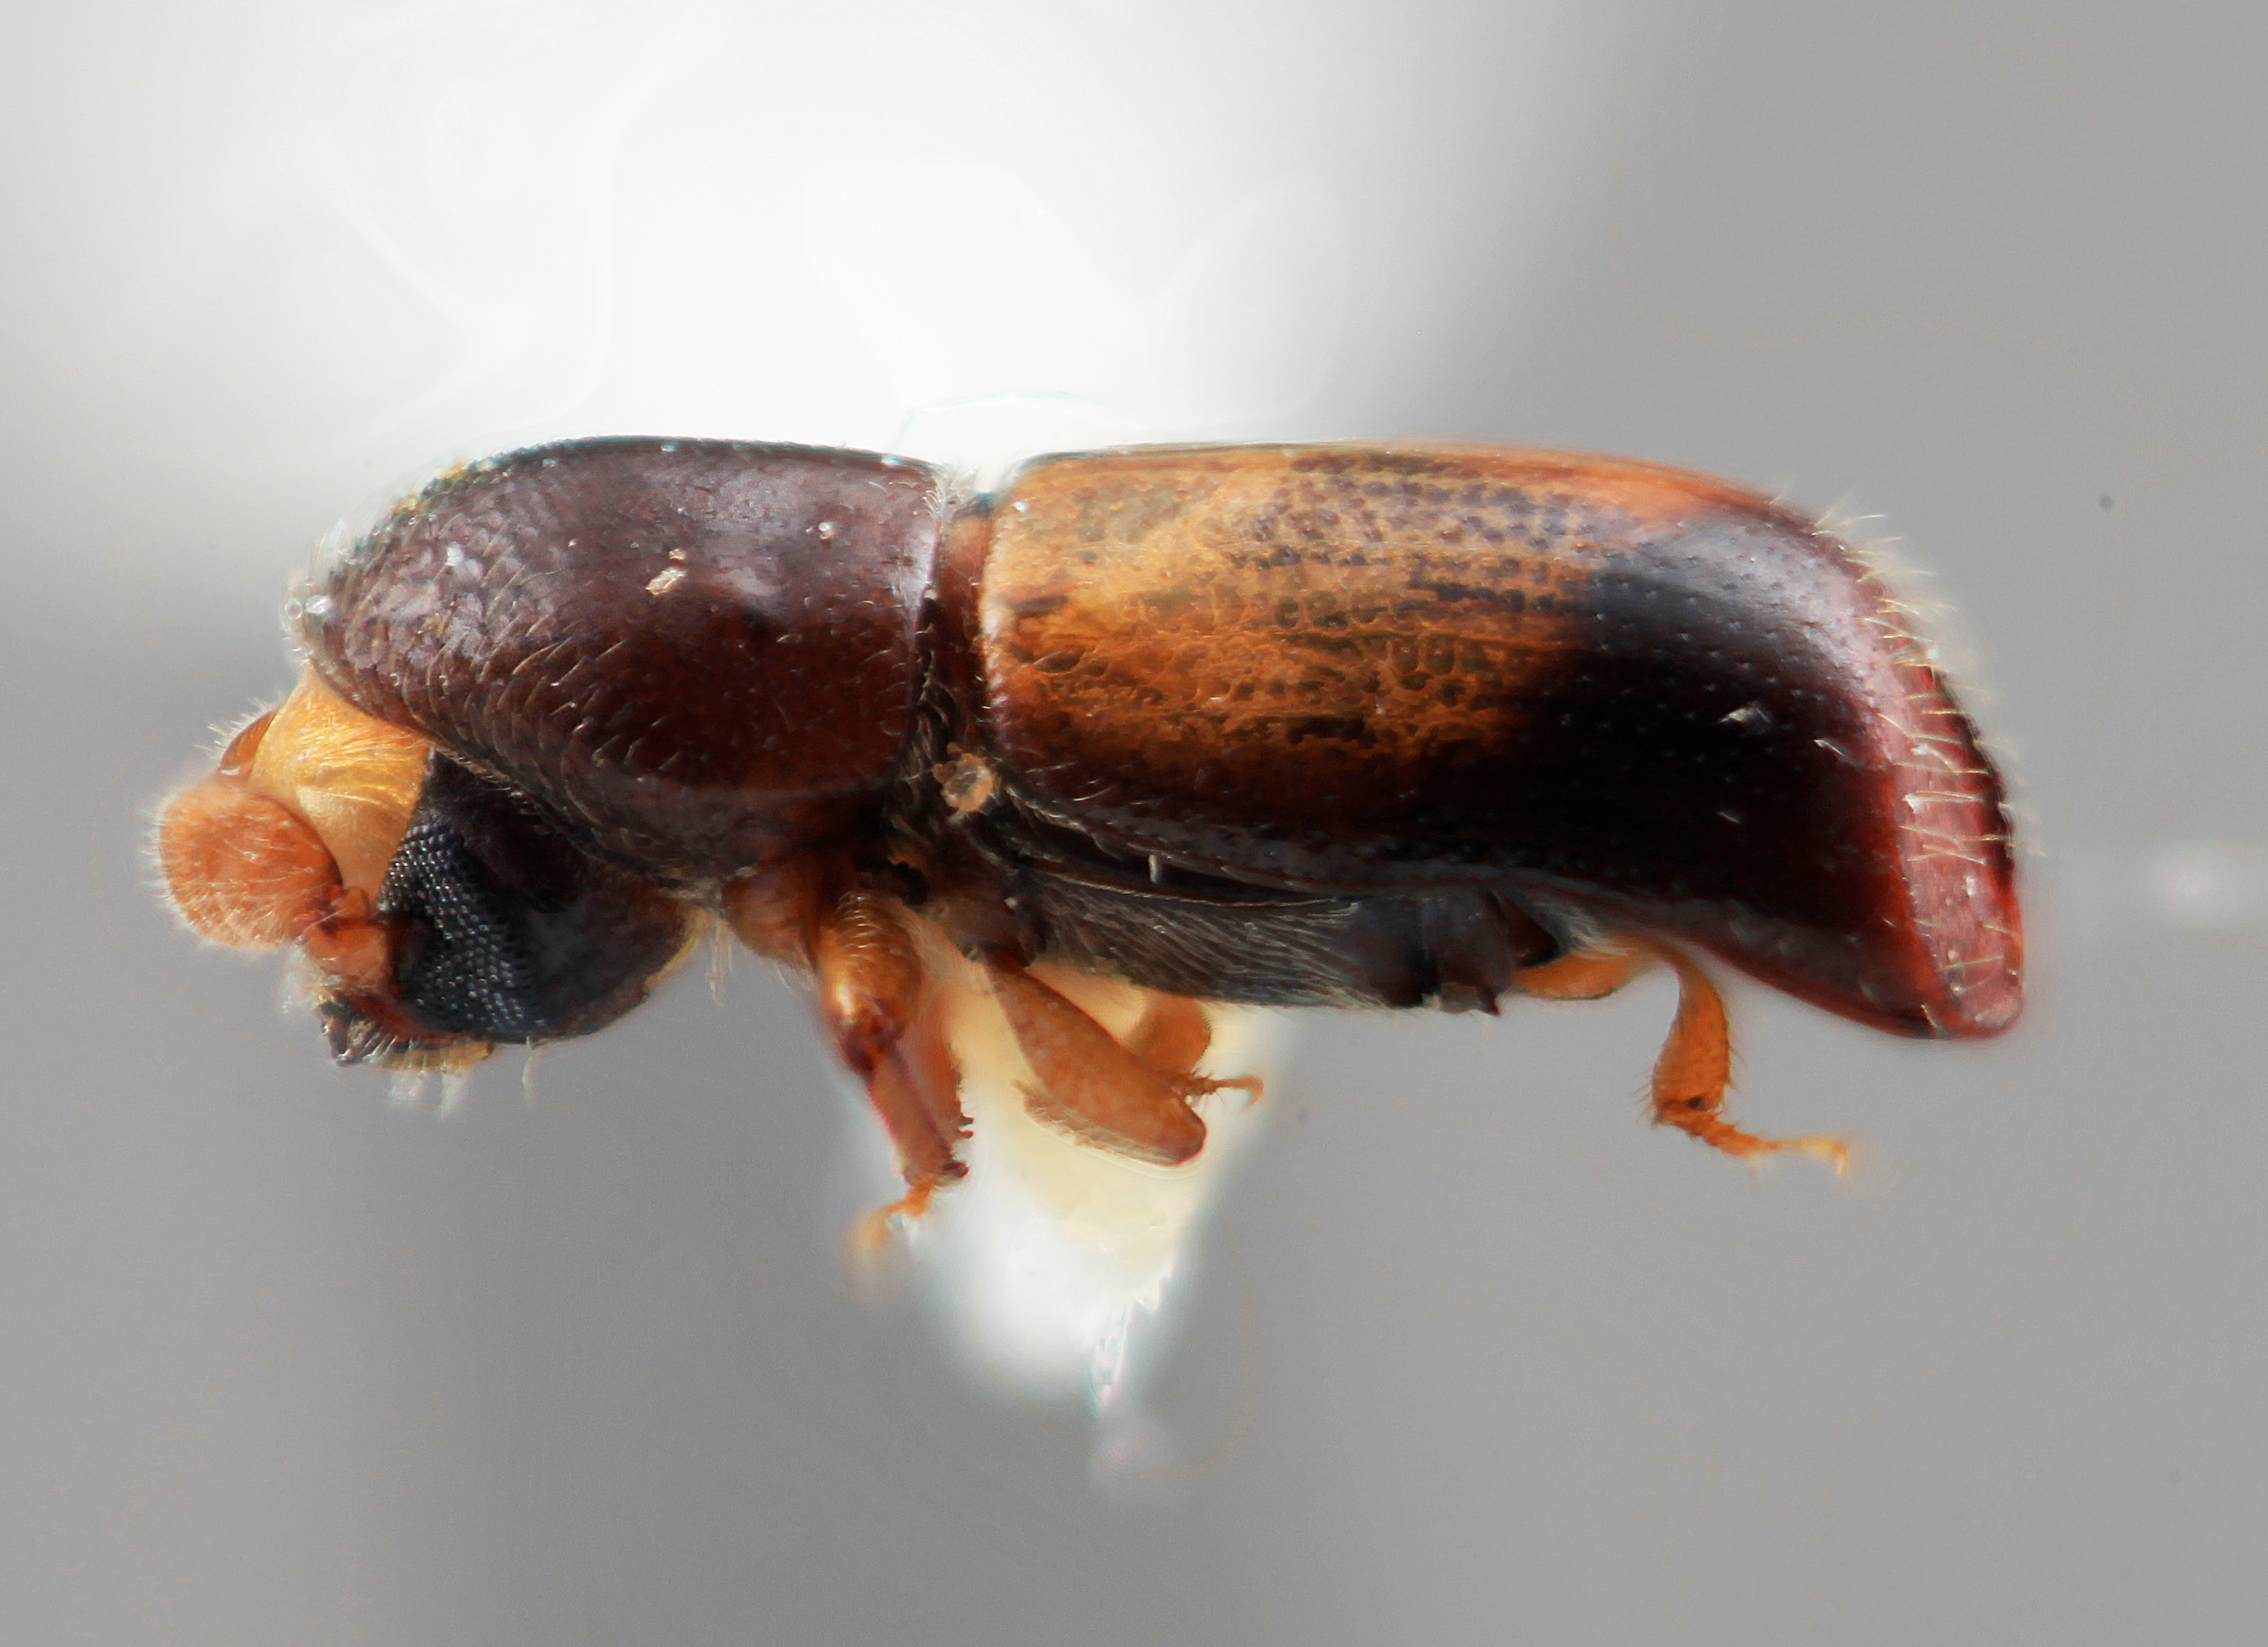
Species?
Corthylus subserratus
